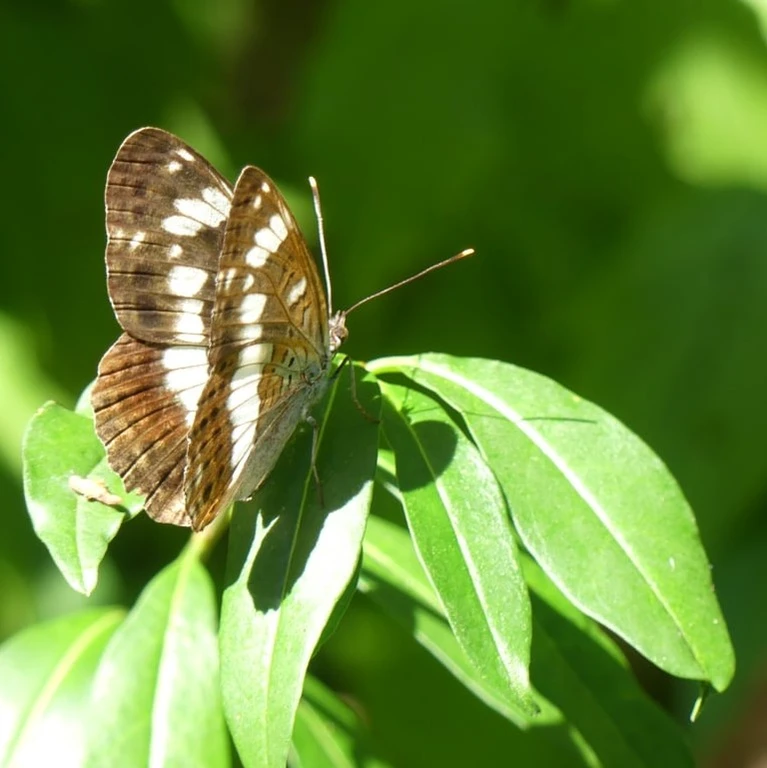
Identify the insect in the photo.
Limenitis camilla (also Ladoga camilla)
